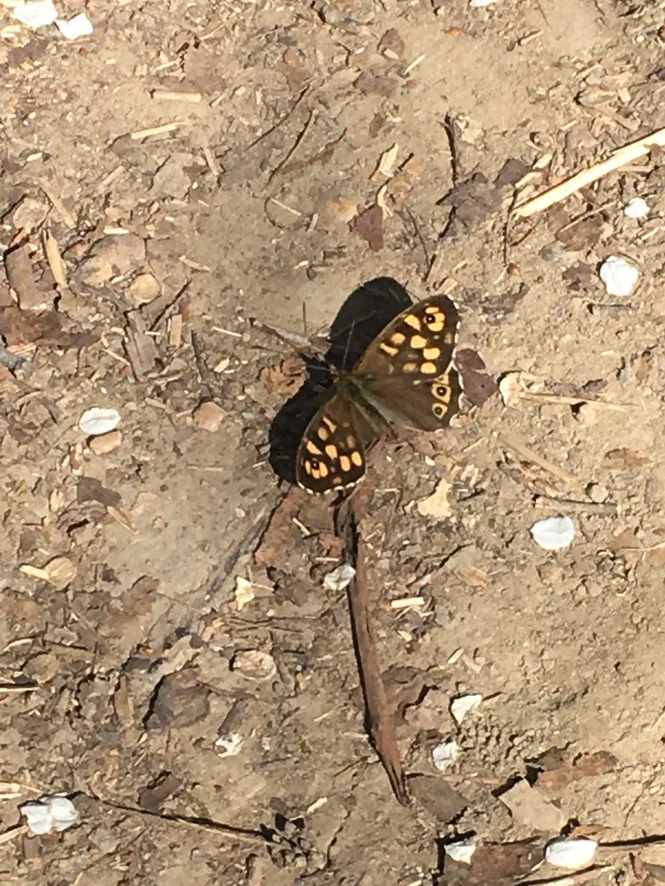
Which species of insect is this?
Pararge aegeria
